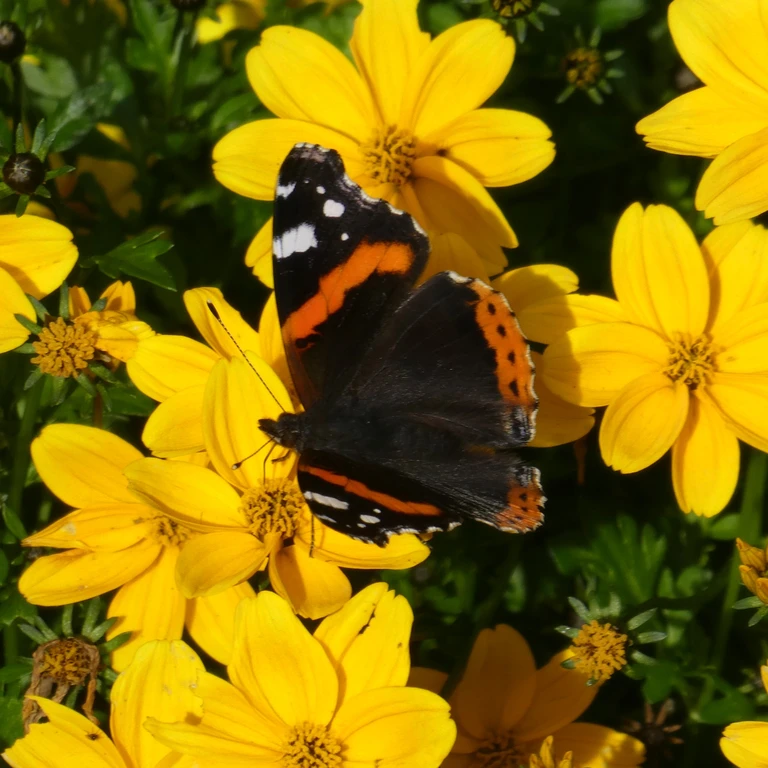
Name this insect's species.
Vanessa atalanta
